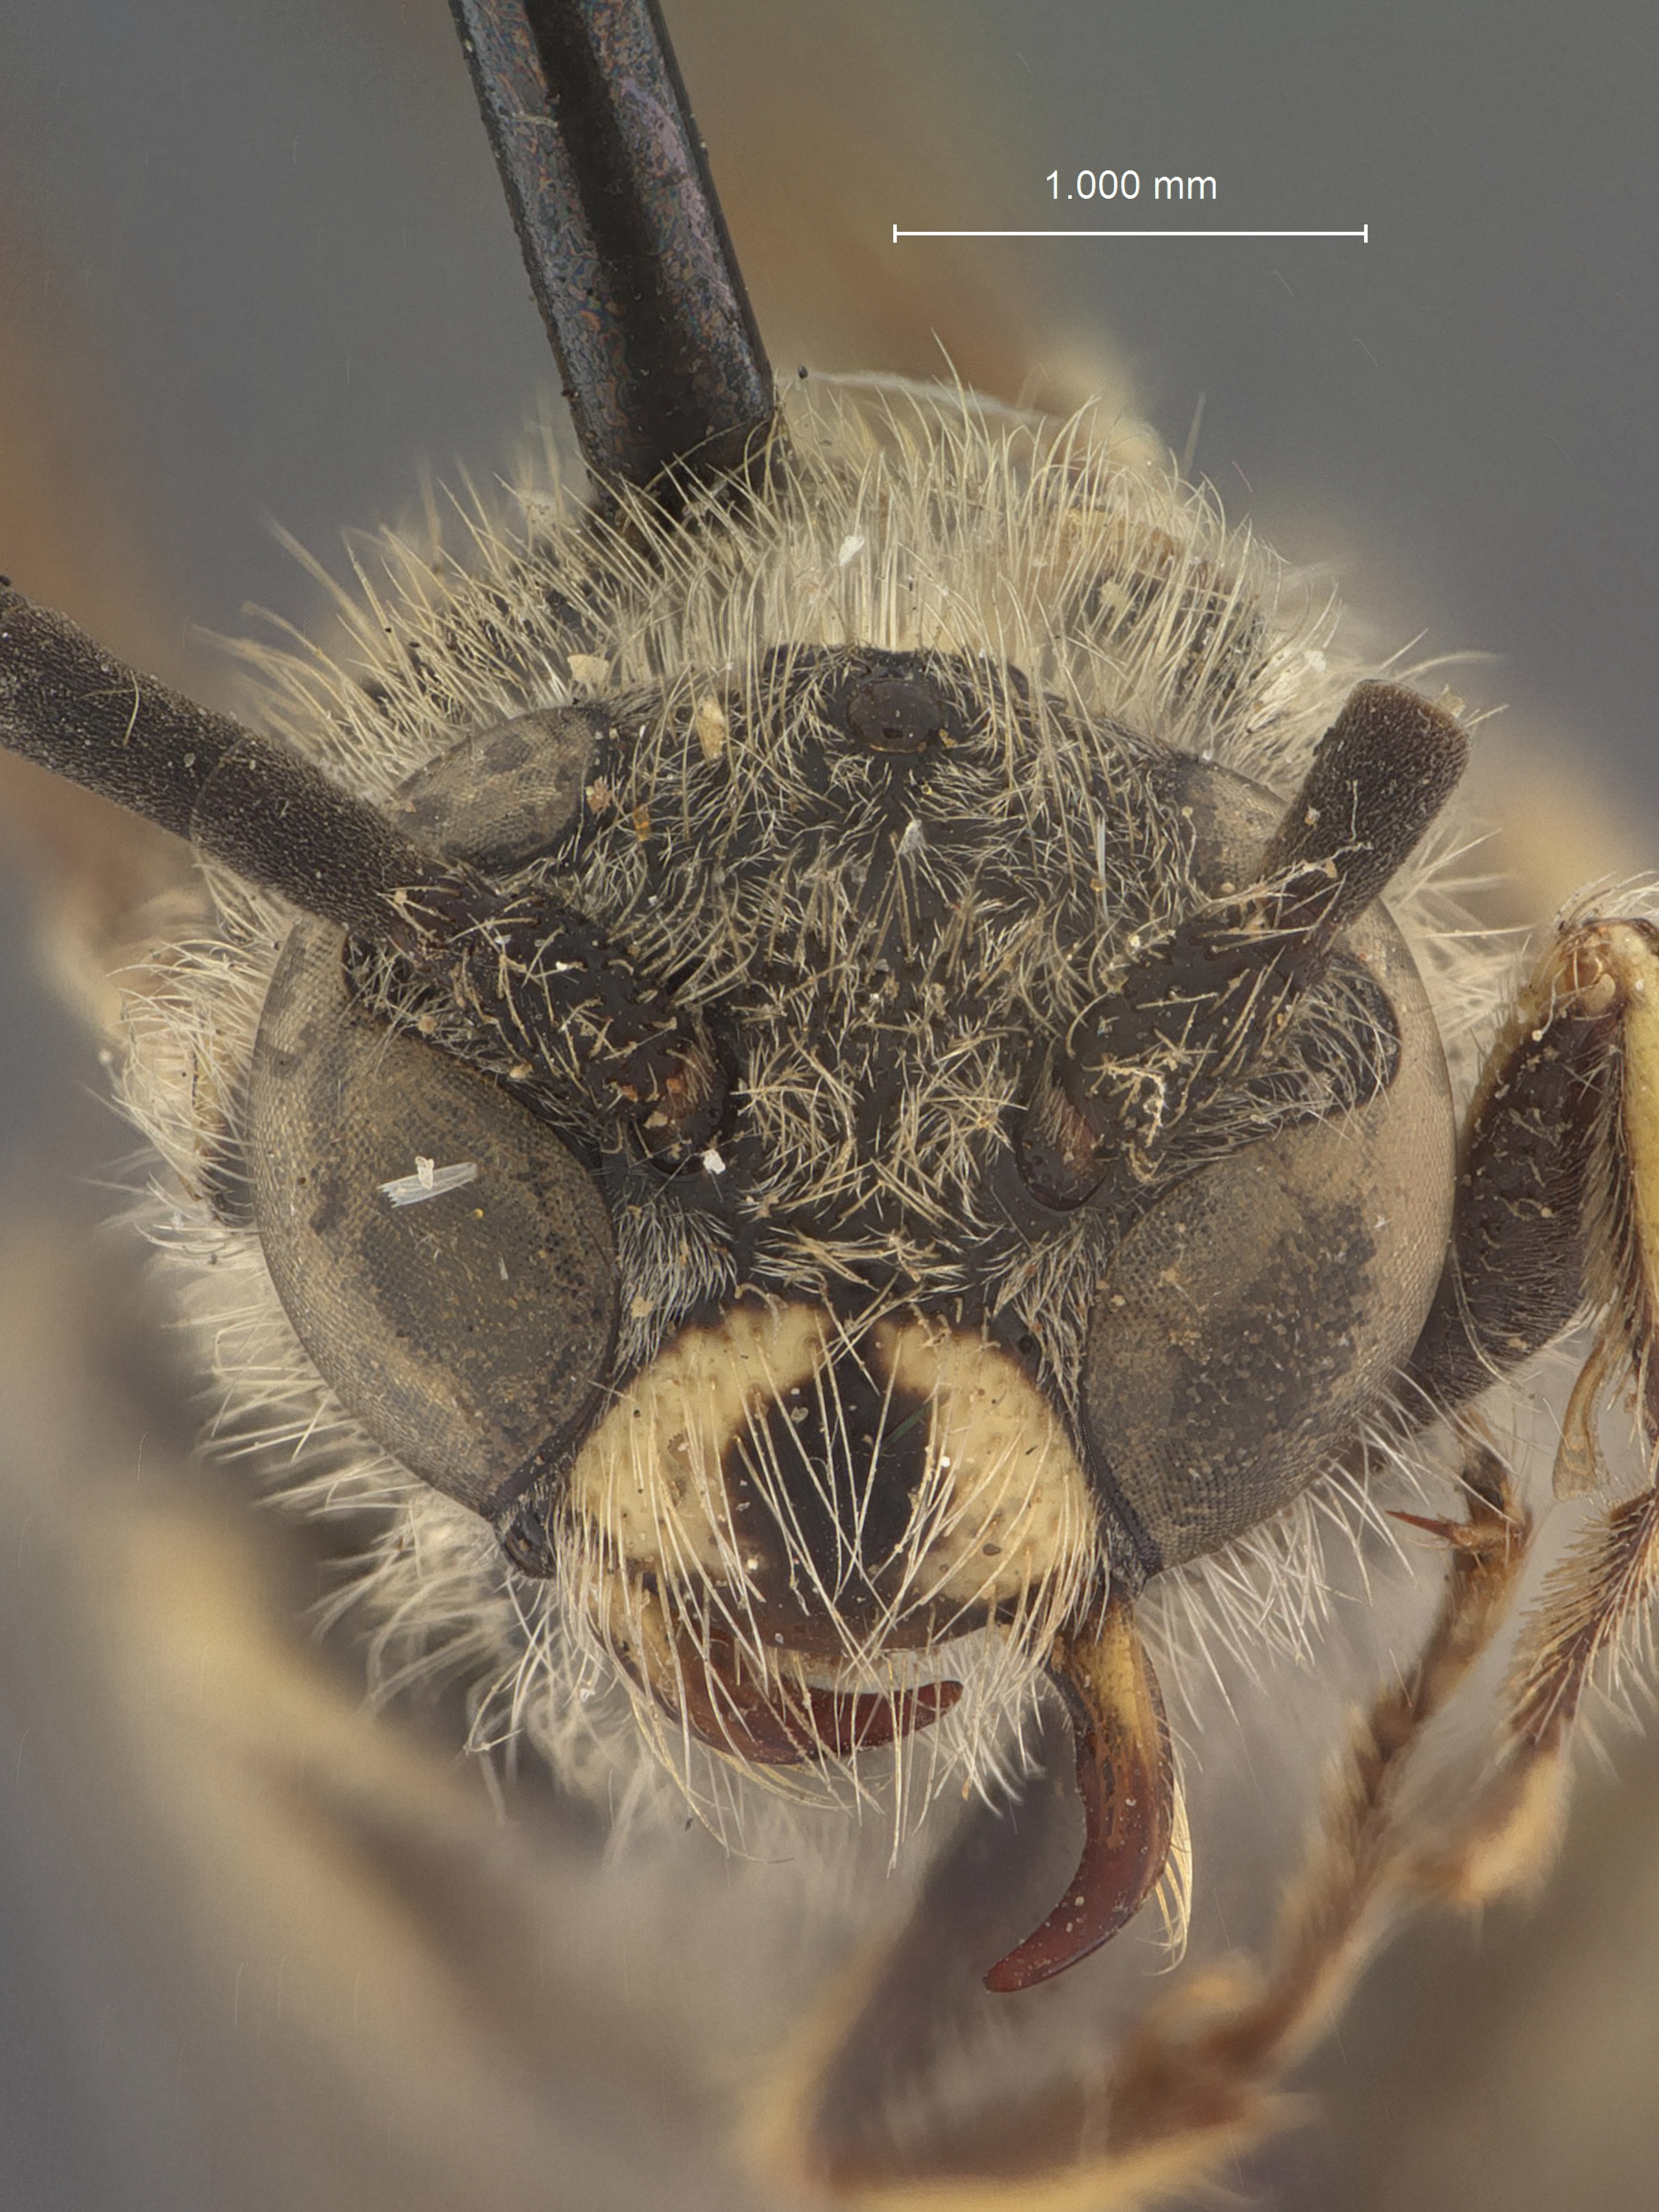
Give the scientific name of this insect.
Campsomeris albopilosa
